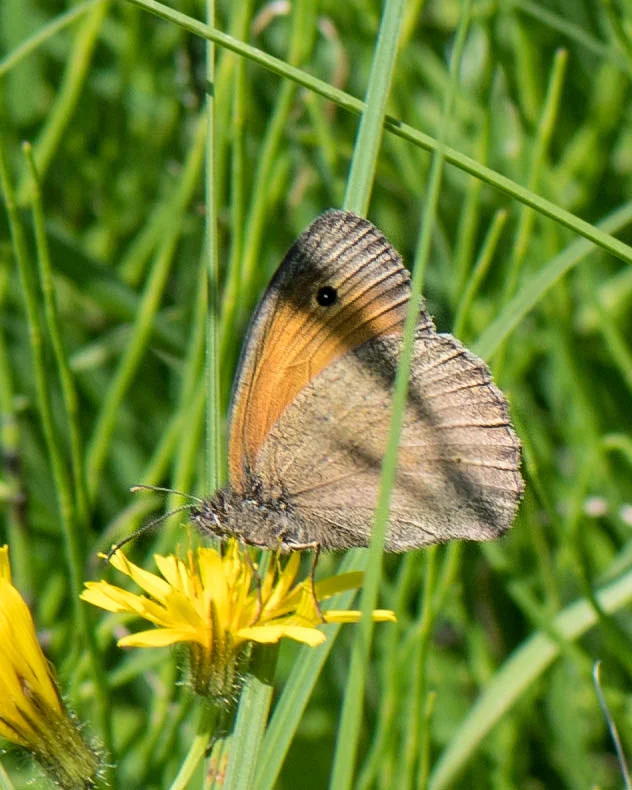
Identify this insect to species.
Maniola jurtina
